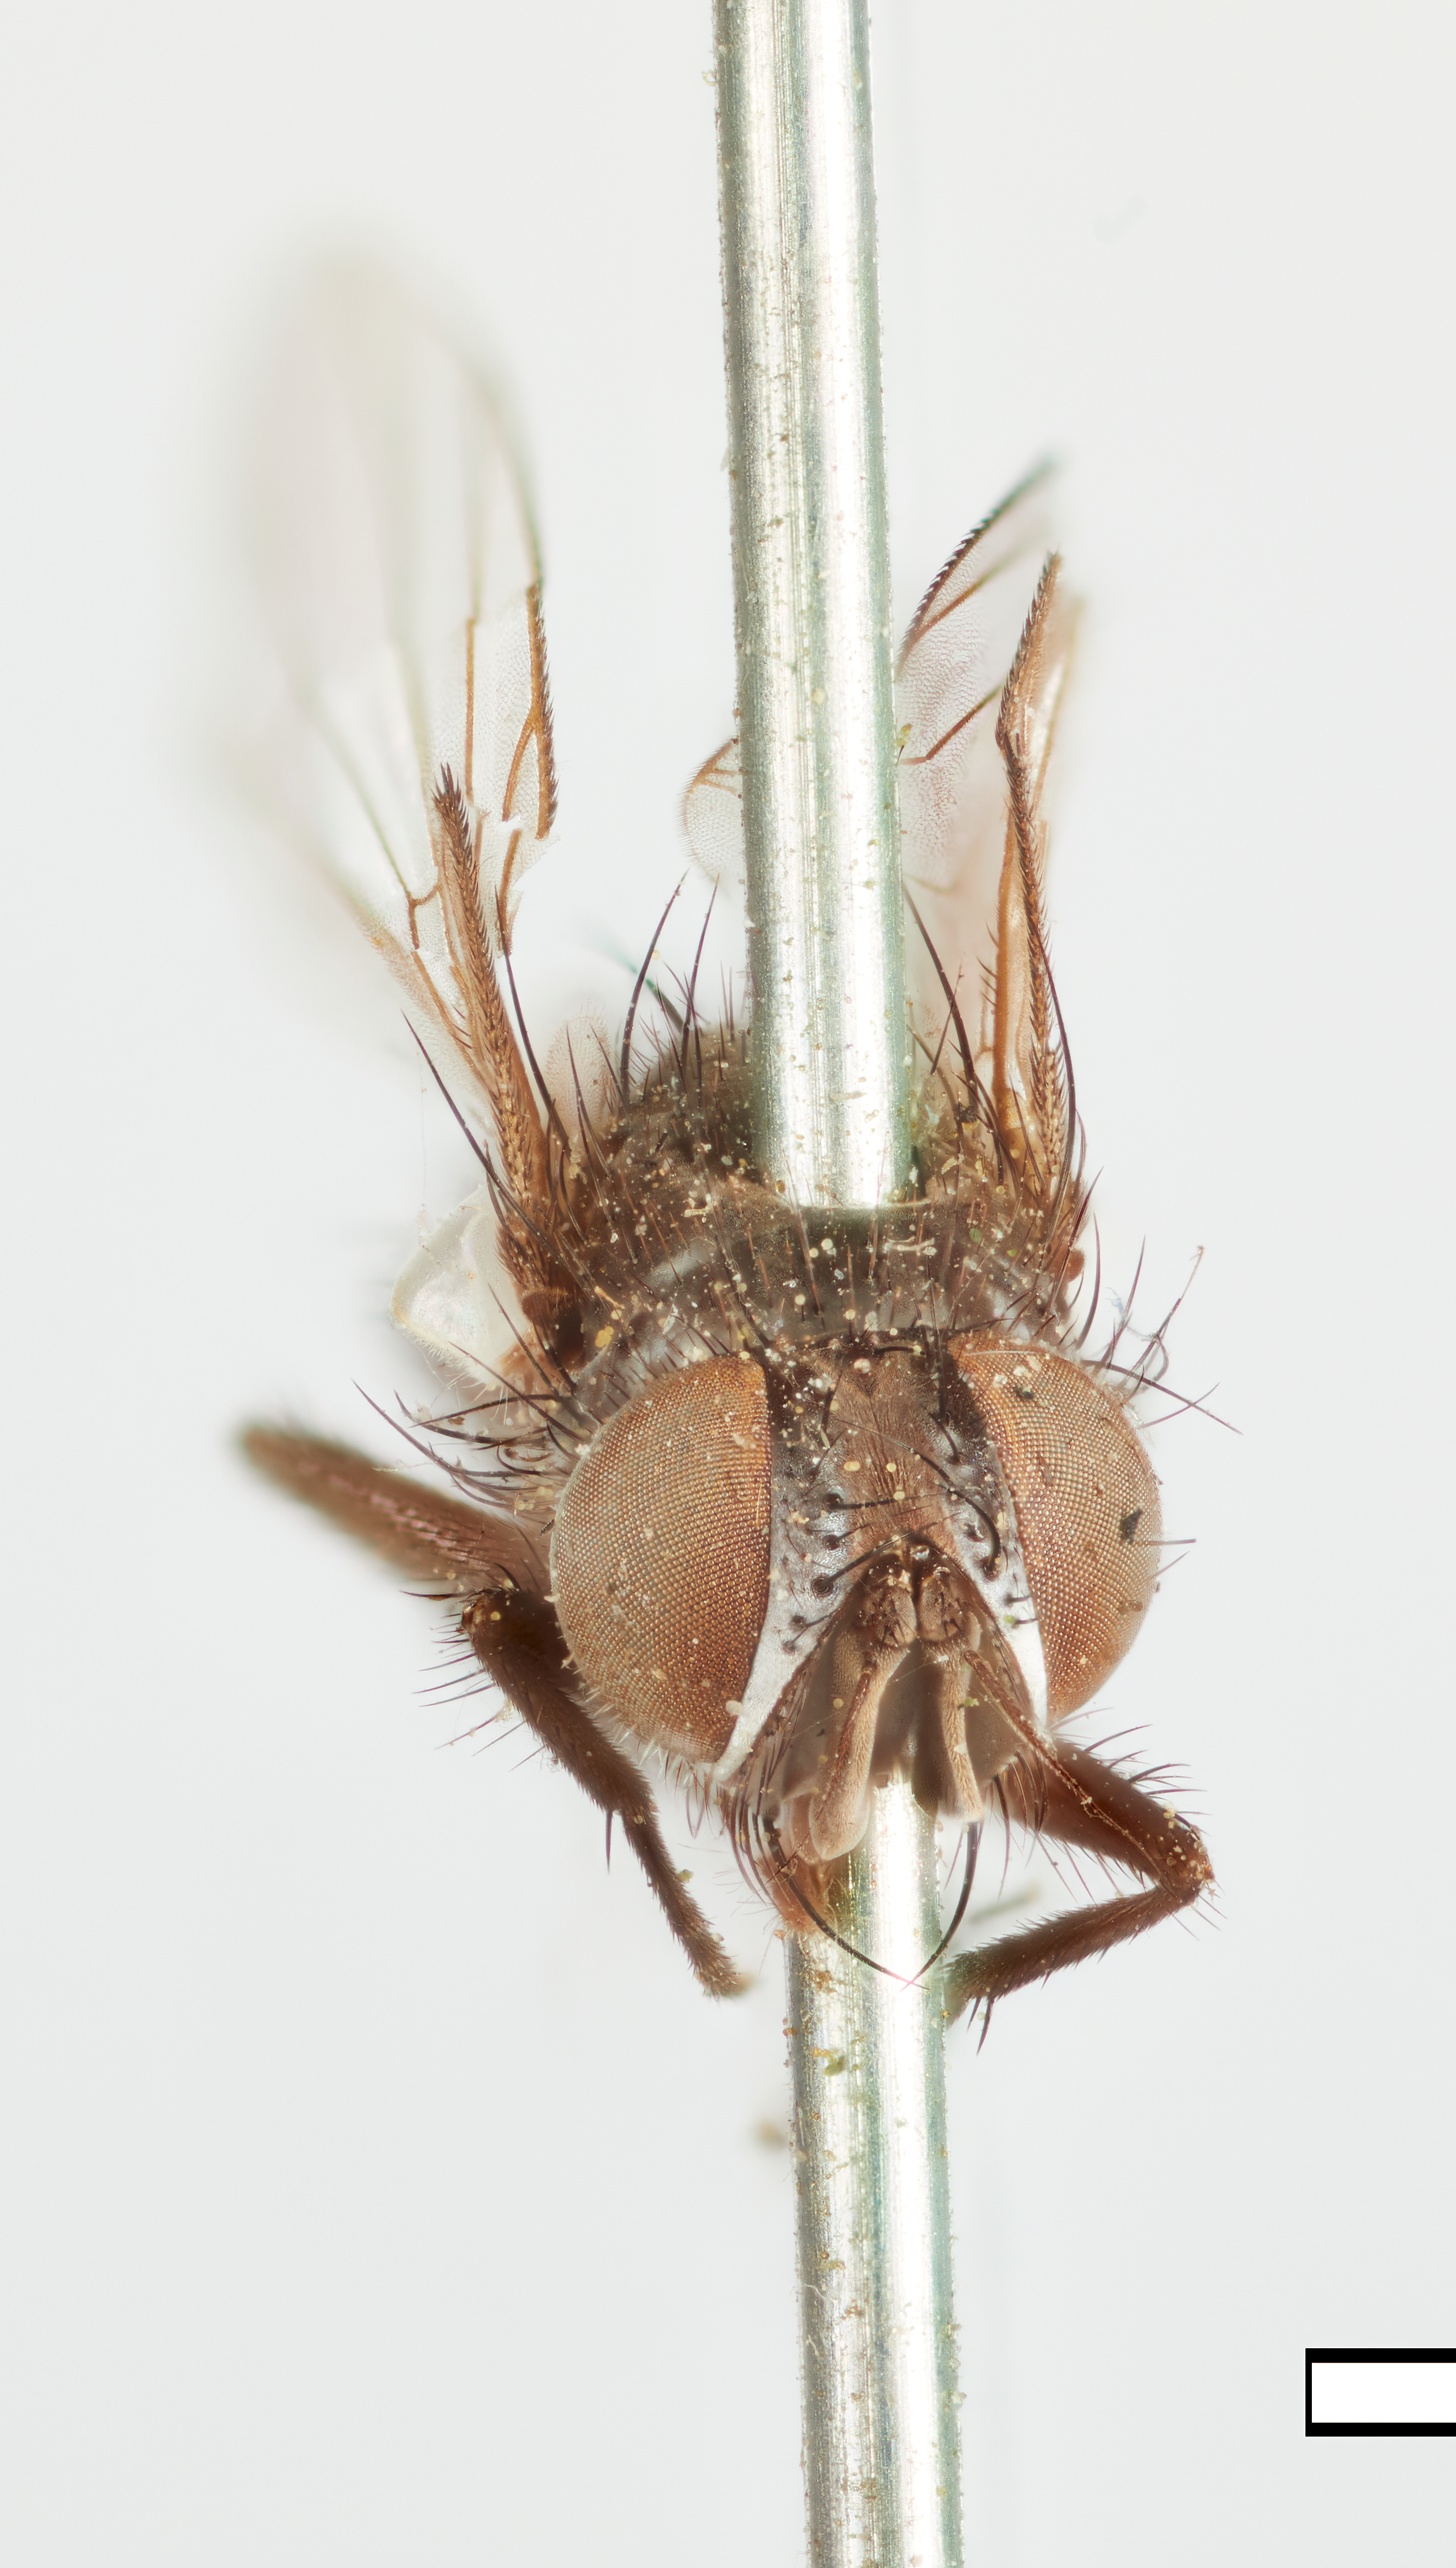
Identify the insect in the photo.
Chaetophleps polita
